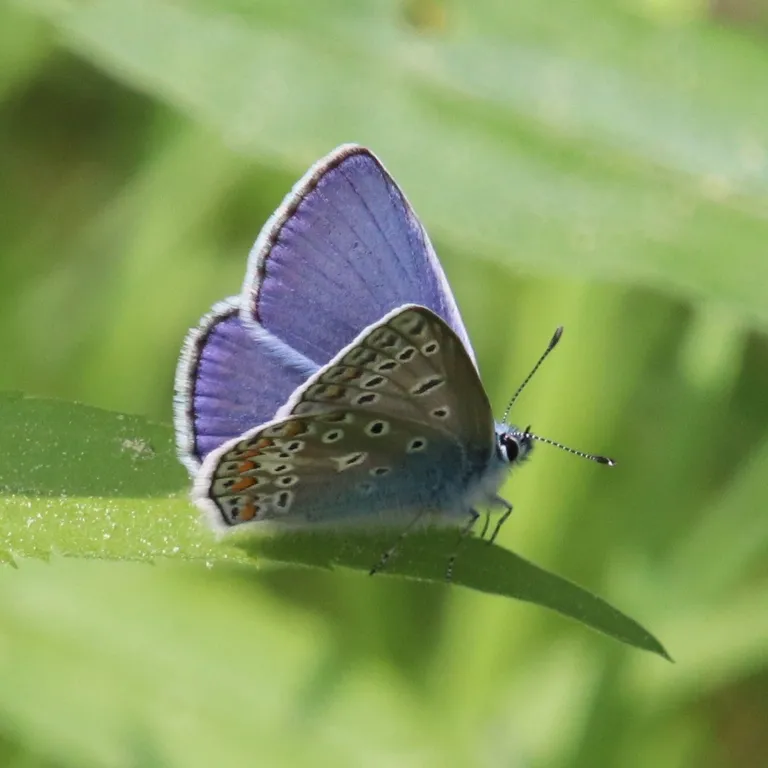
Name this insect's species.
Polyommatus icarus
